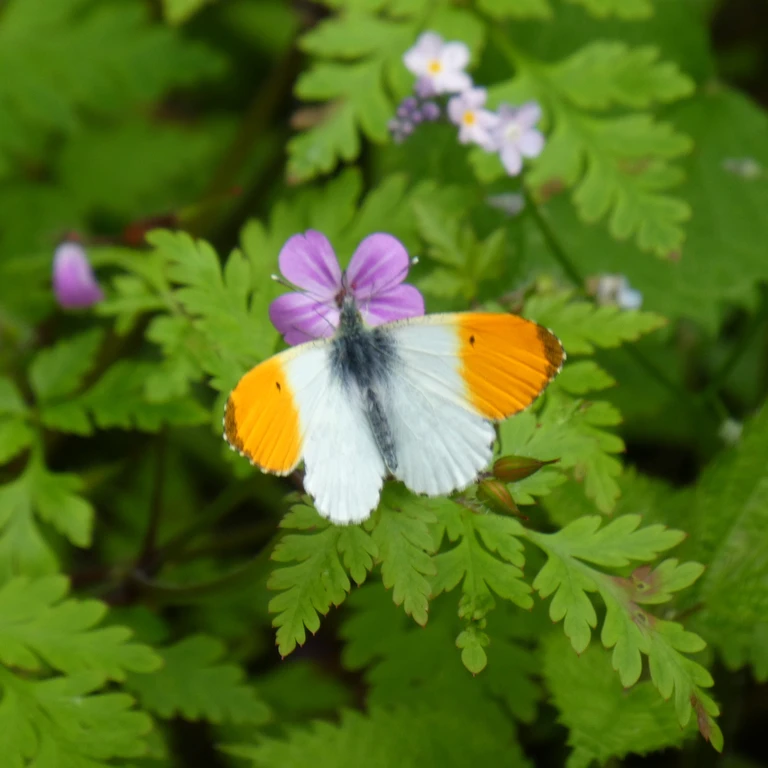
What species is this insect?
Anthocharis cardamines
